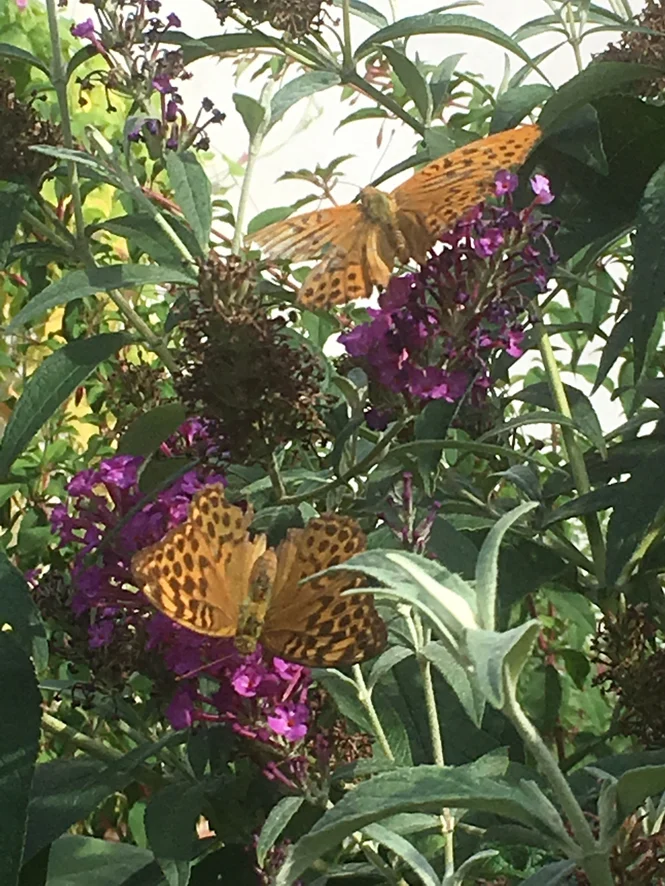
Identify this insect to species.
Argynnis paphia
